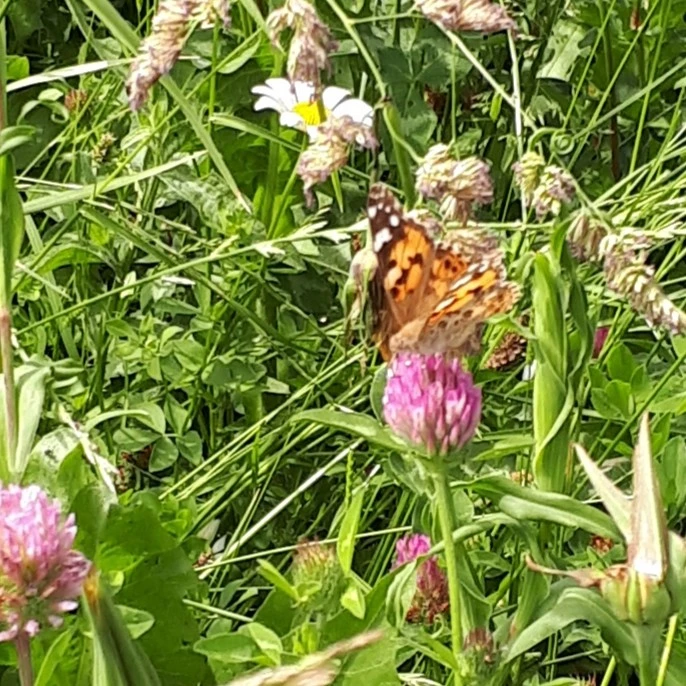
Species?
Vanessa cardui
